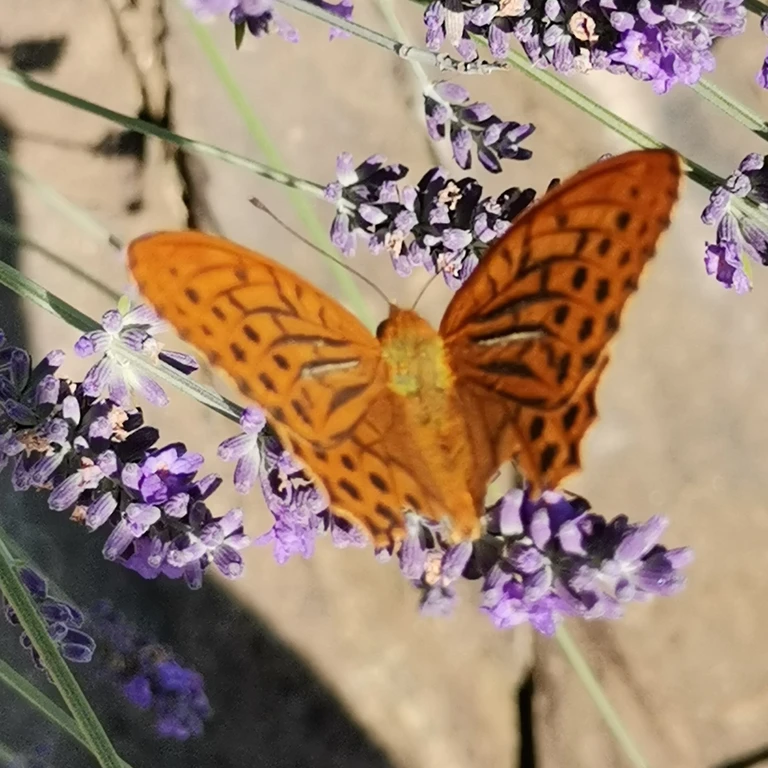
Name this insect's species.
Argynnis paphia
